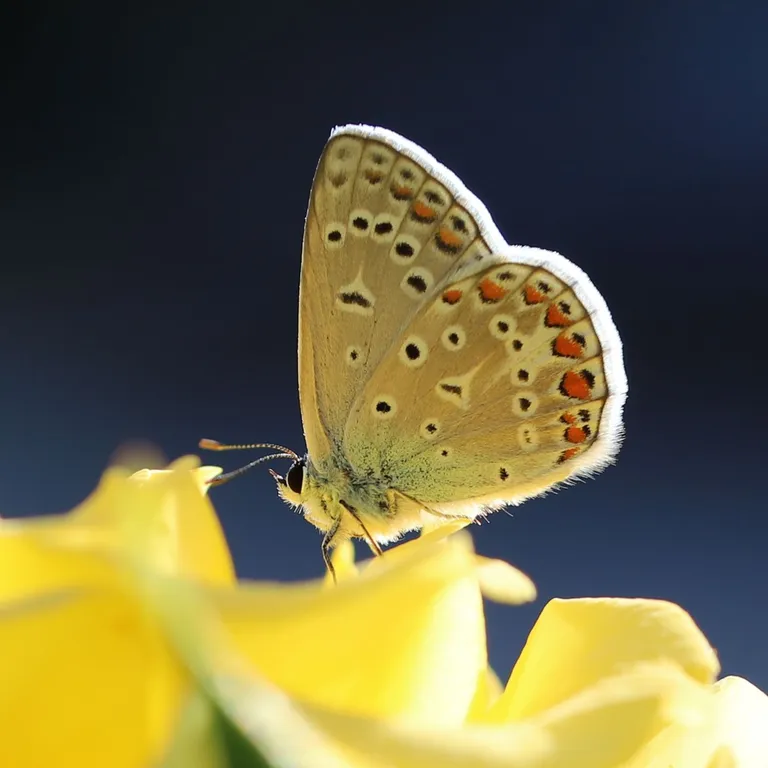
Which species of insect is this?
Polyommatus icarus
